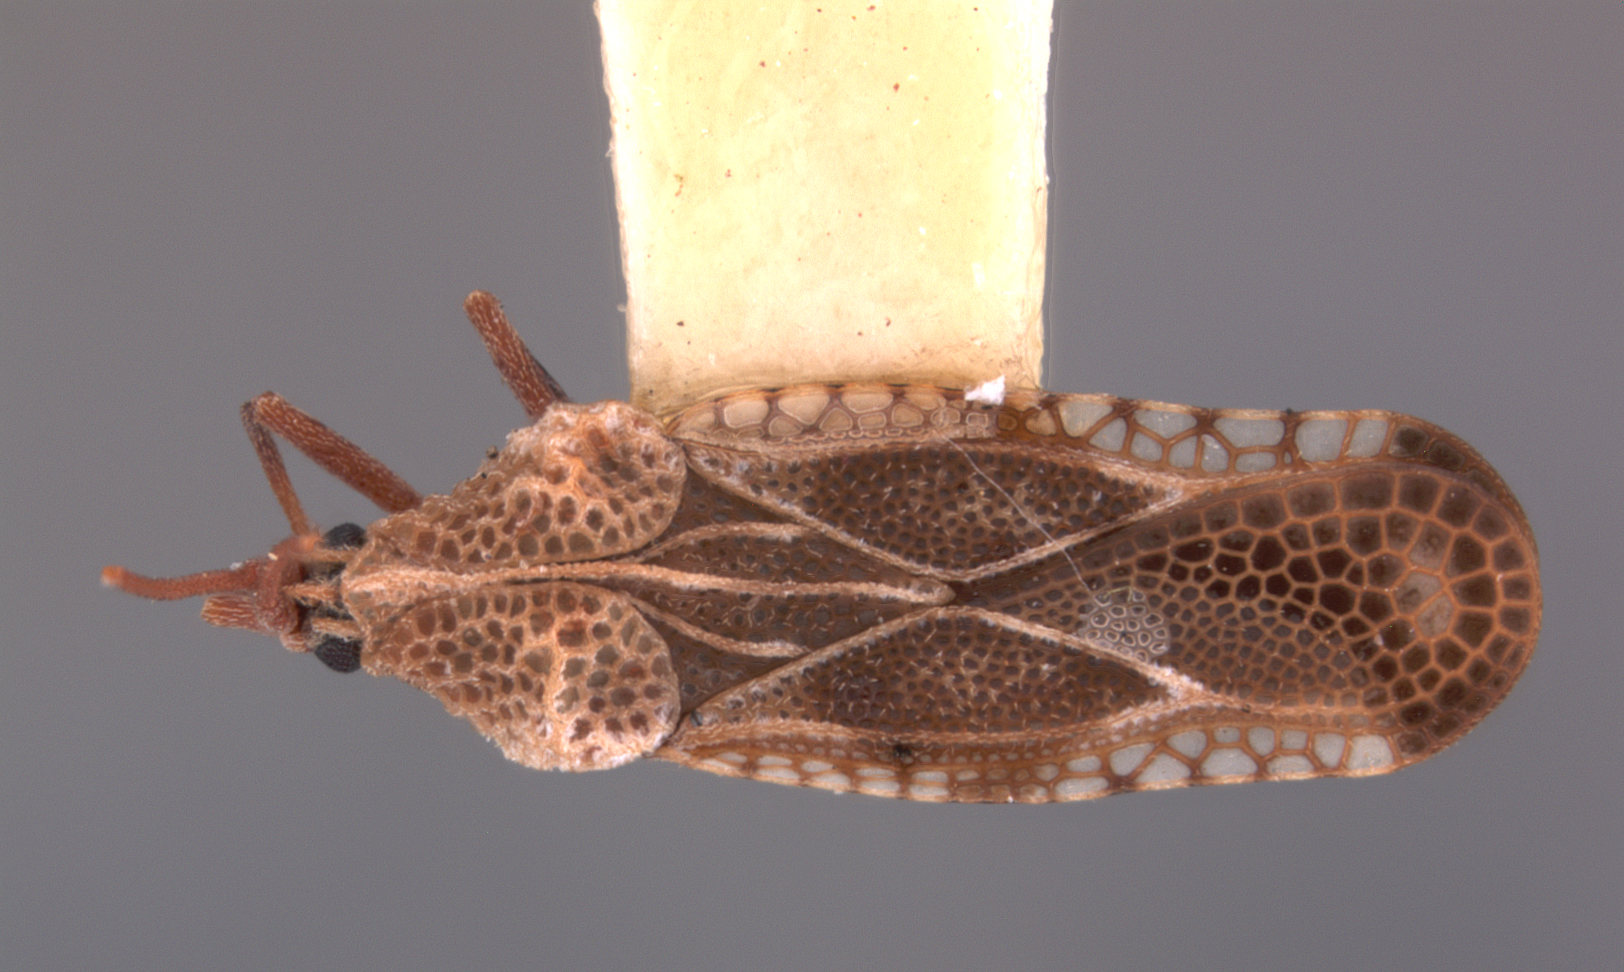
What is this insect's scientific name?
Cysteochila oscitantis
